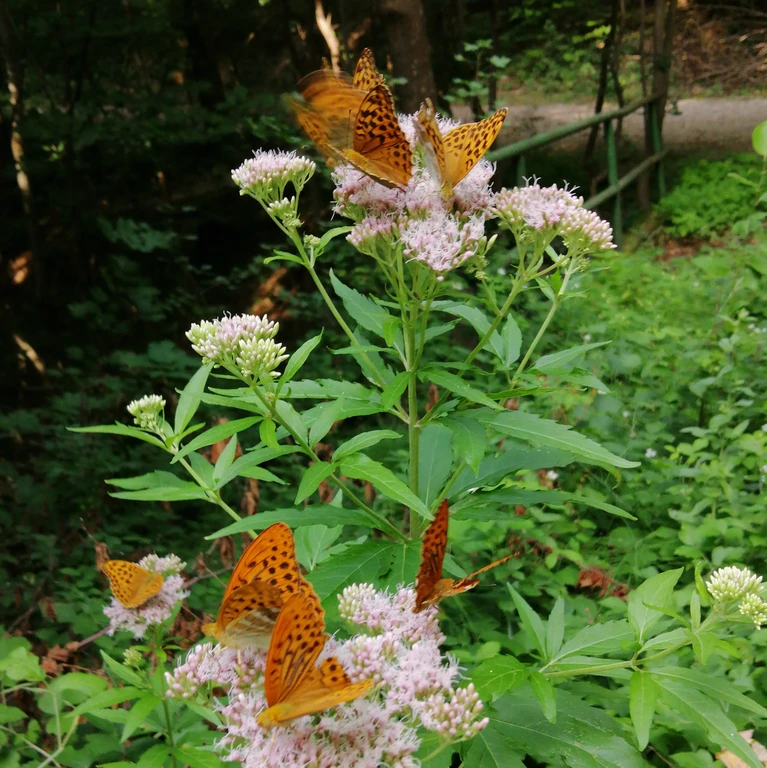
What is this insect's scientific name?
Argynnis paphia
